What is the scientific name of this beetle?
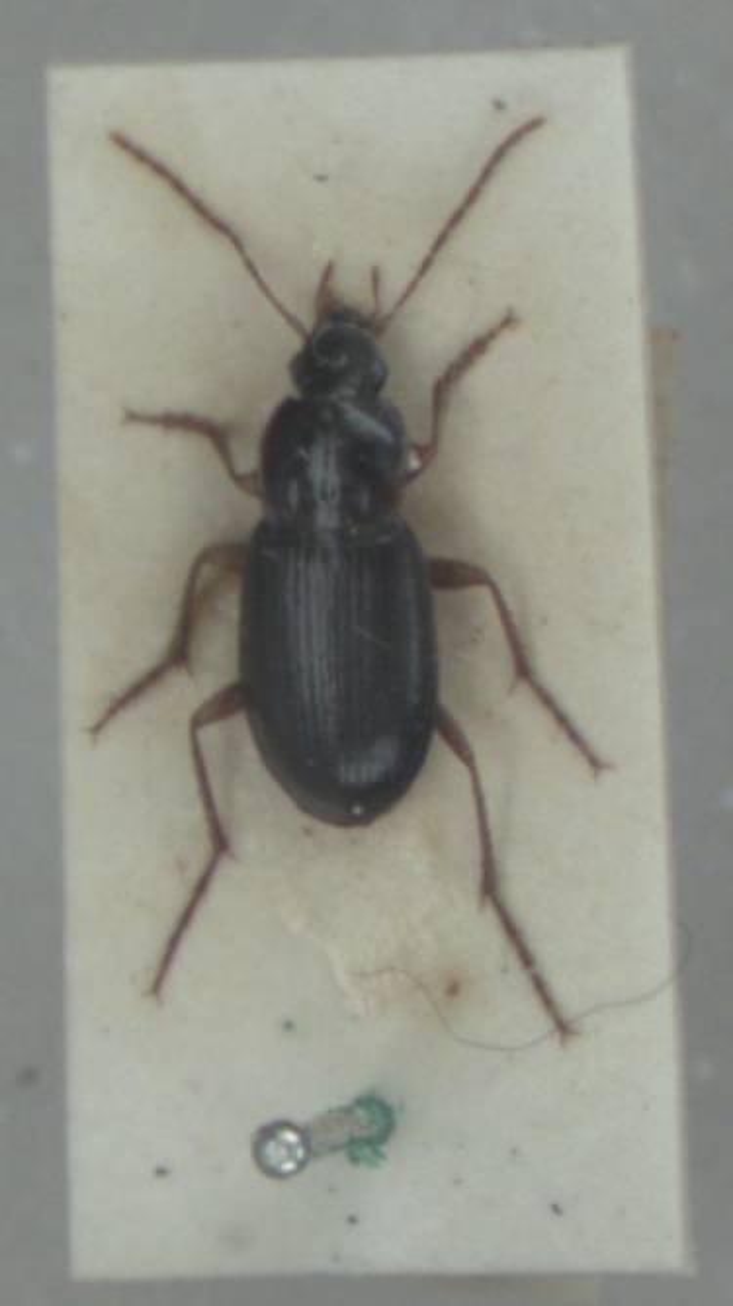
Calathus micropterus
